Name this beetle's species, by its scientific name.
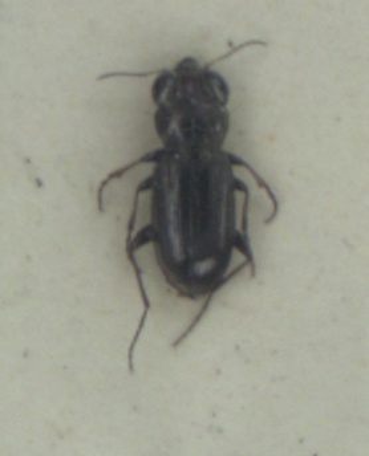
Notiophilus germinyi
